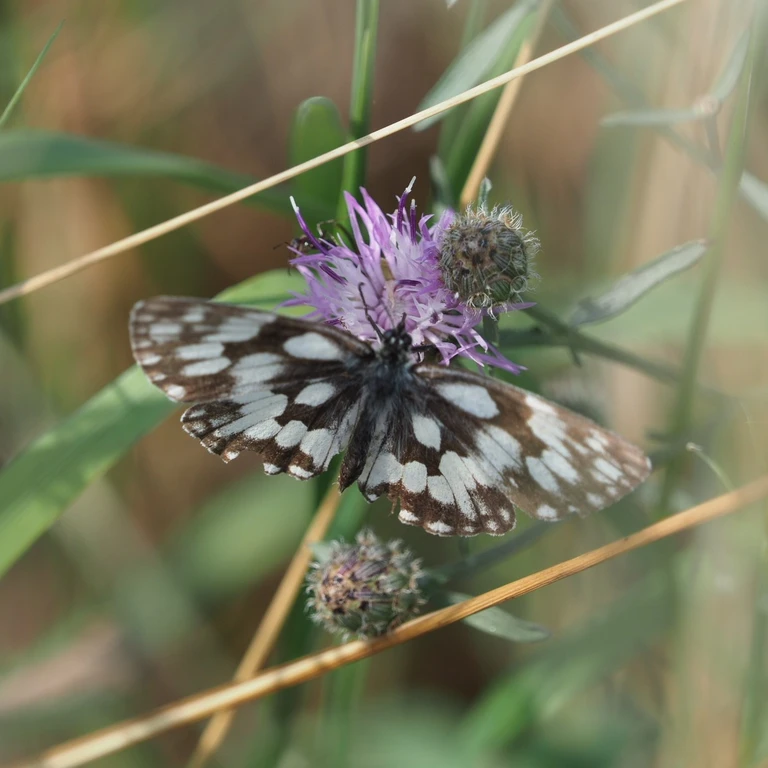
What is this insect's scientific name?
Melanargia galathea
